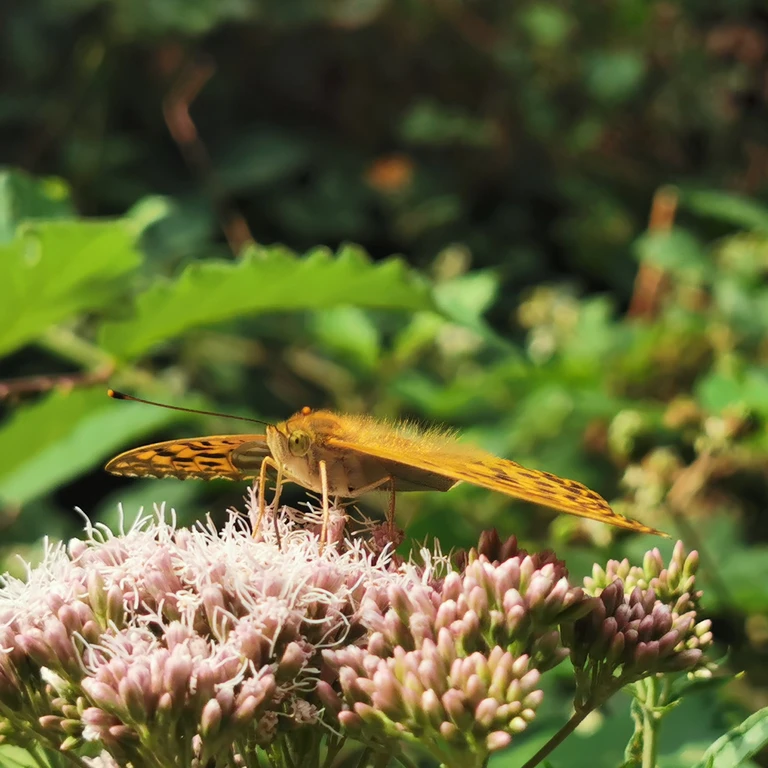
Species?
Argynnis paphia
